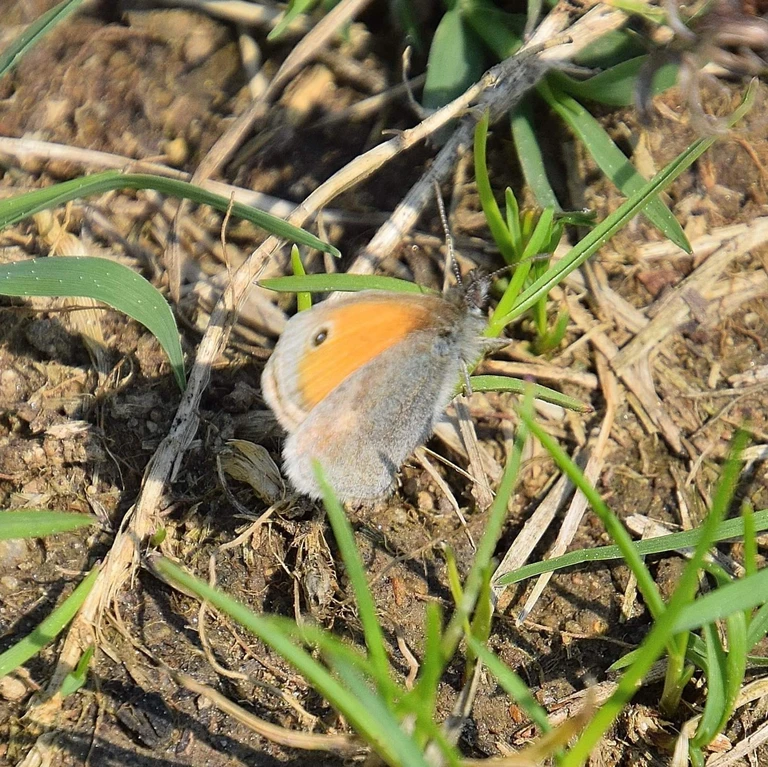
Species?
Coenonympha pamphilus
